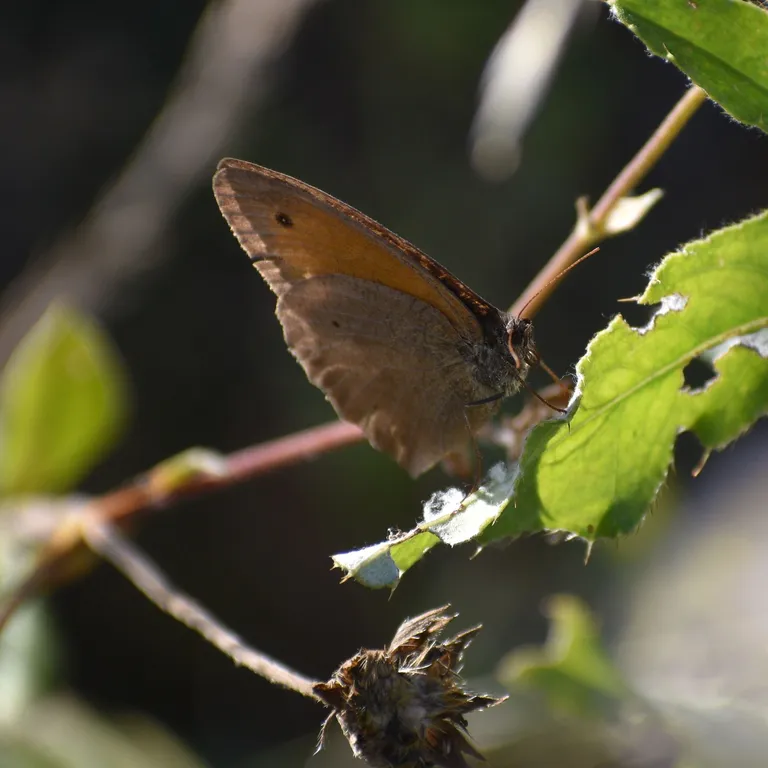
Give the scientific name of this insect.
Maniola jurtina
